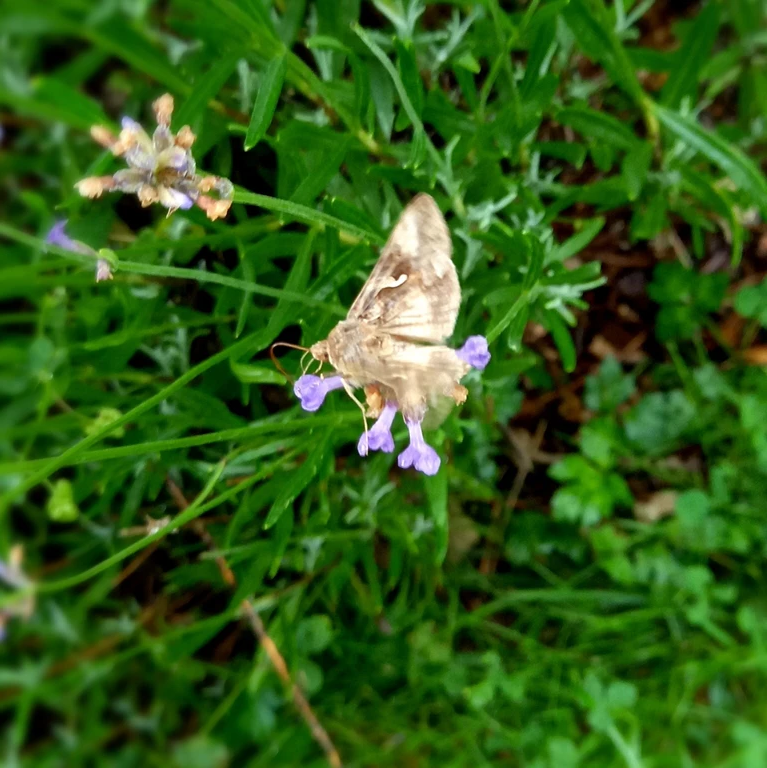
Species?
Autographa gamma
